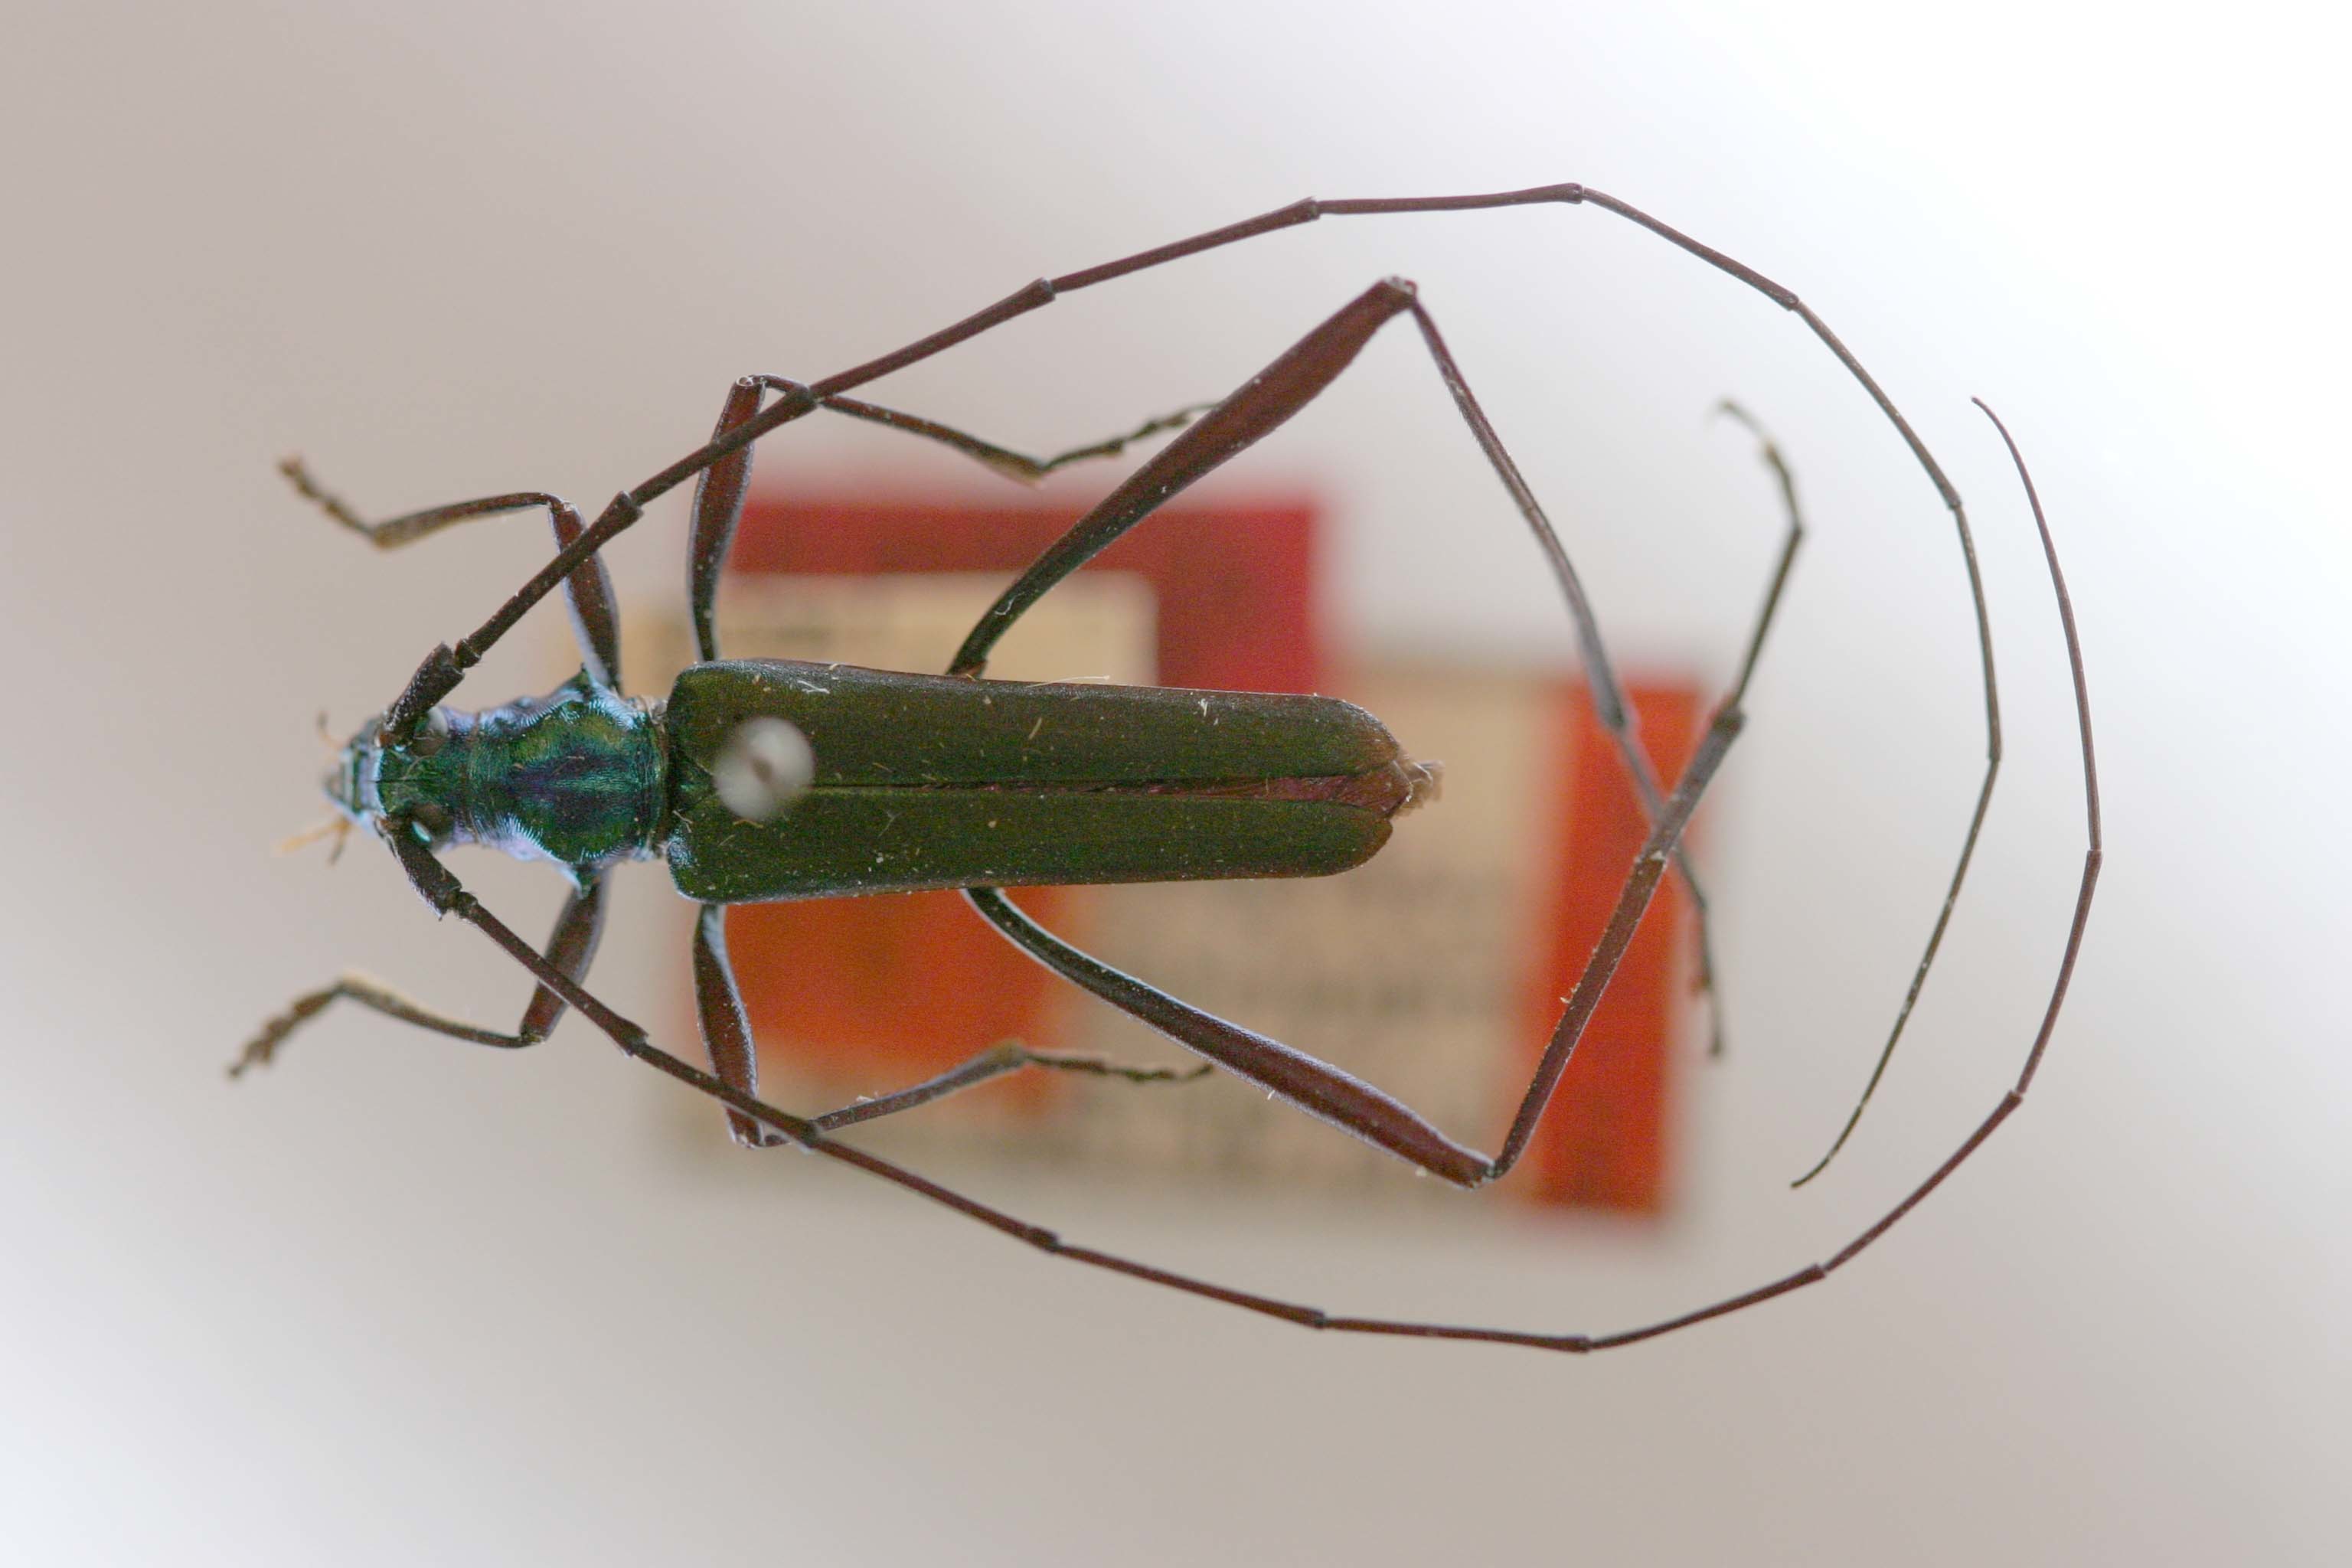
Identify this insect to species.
Chloridolum loochooanum
